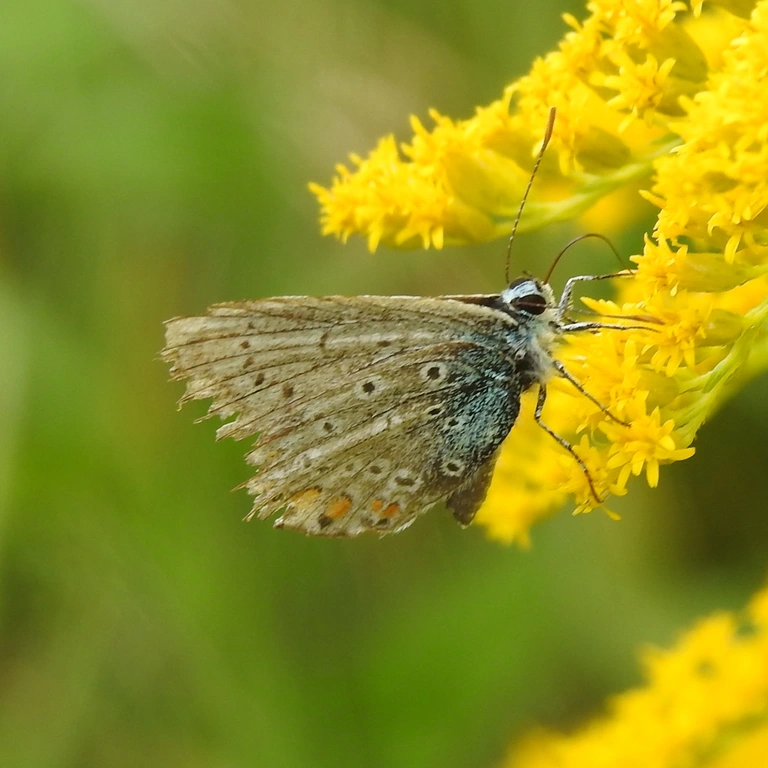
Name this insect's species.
Polyommatus icarus
